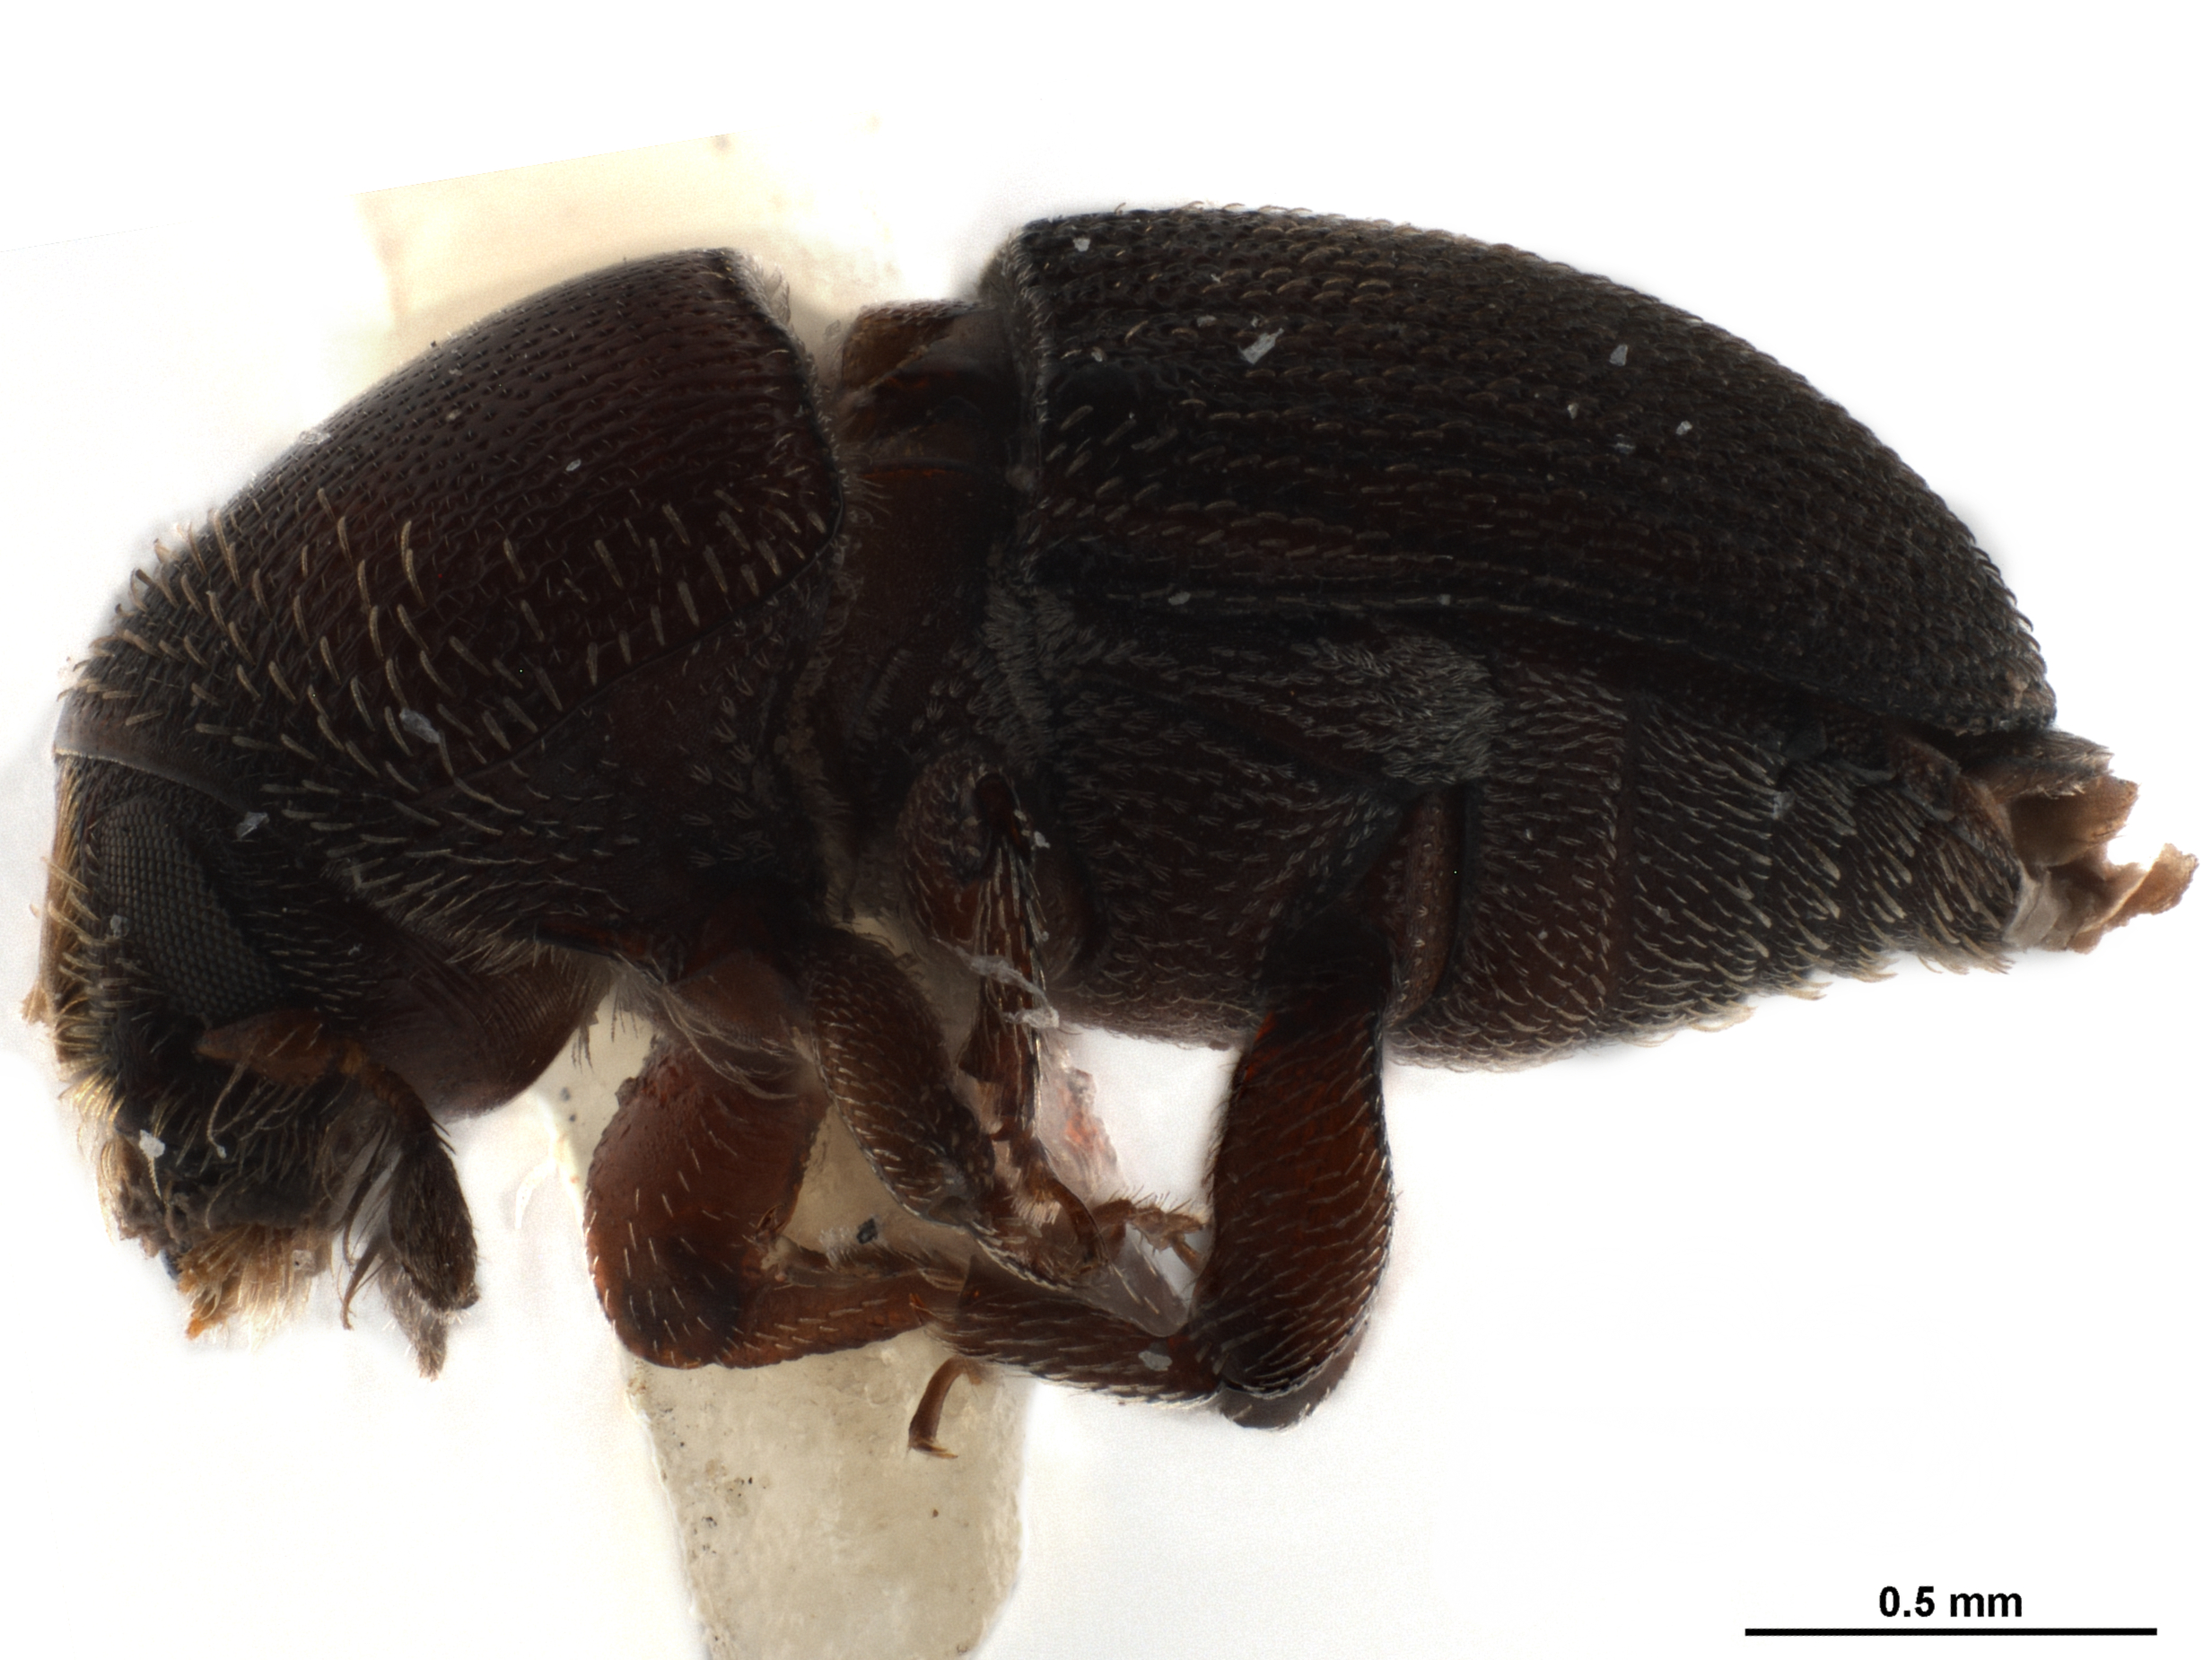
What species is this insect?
Cnemonyx protivorus
